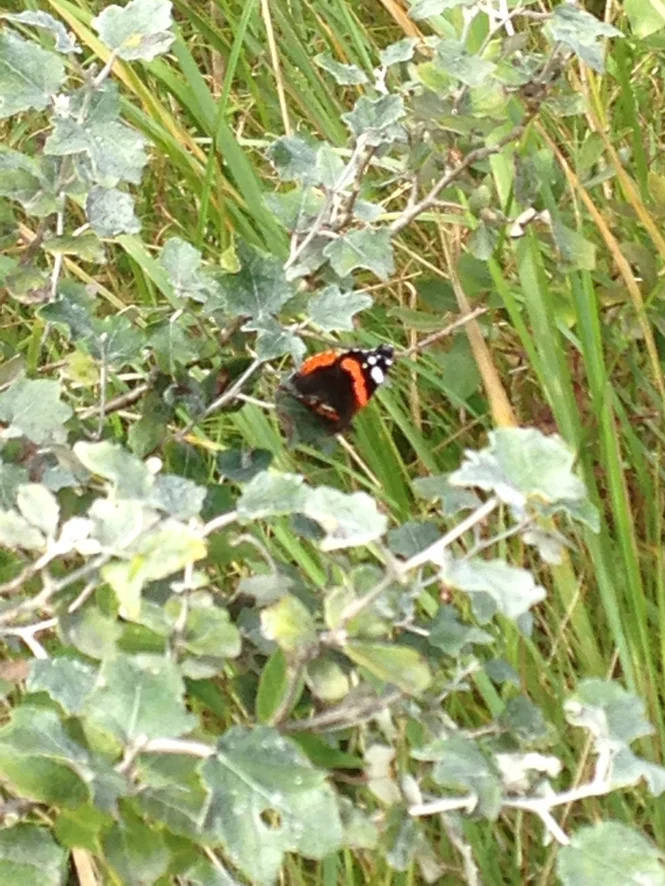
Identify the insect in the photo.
Vanessa atalanta
